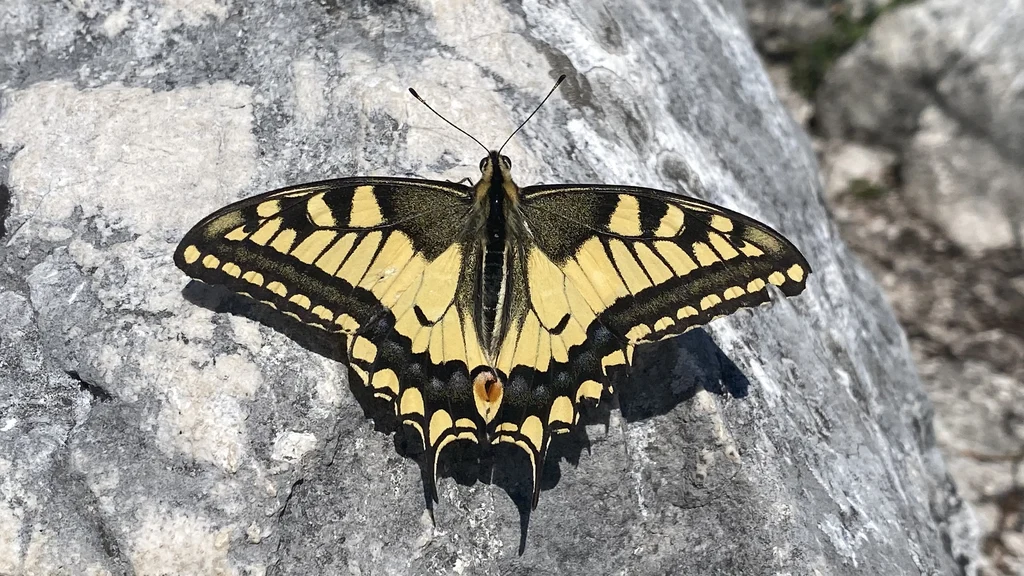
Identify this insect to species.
Papilio machaon
